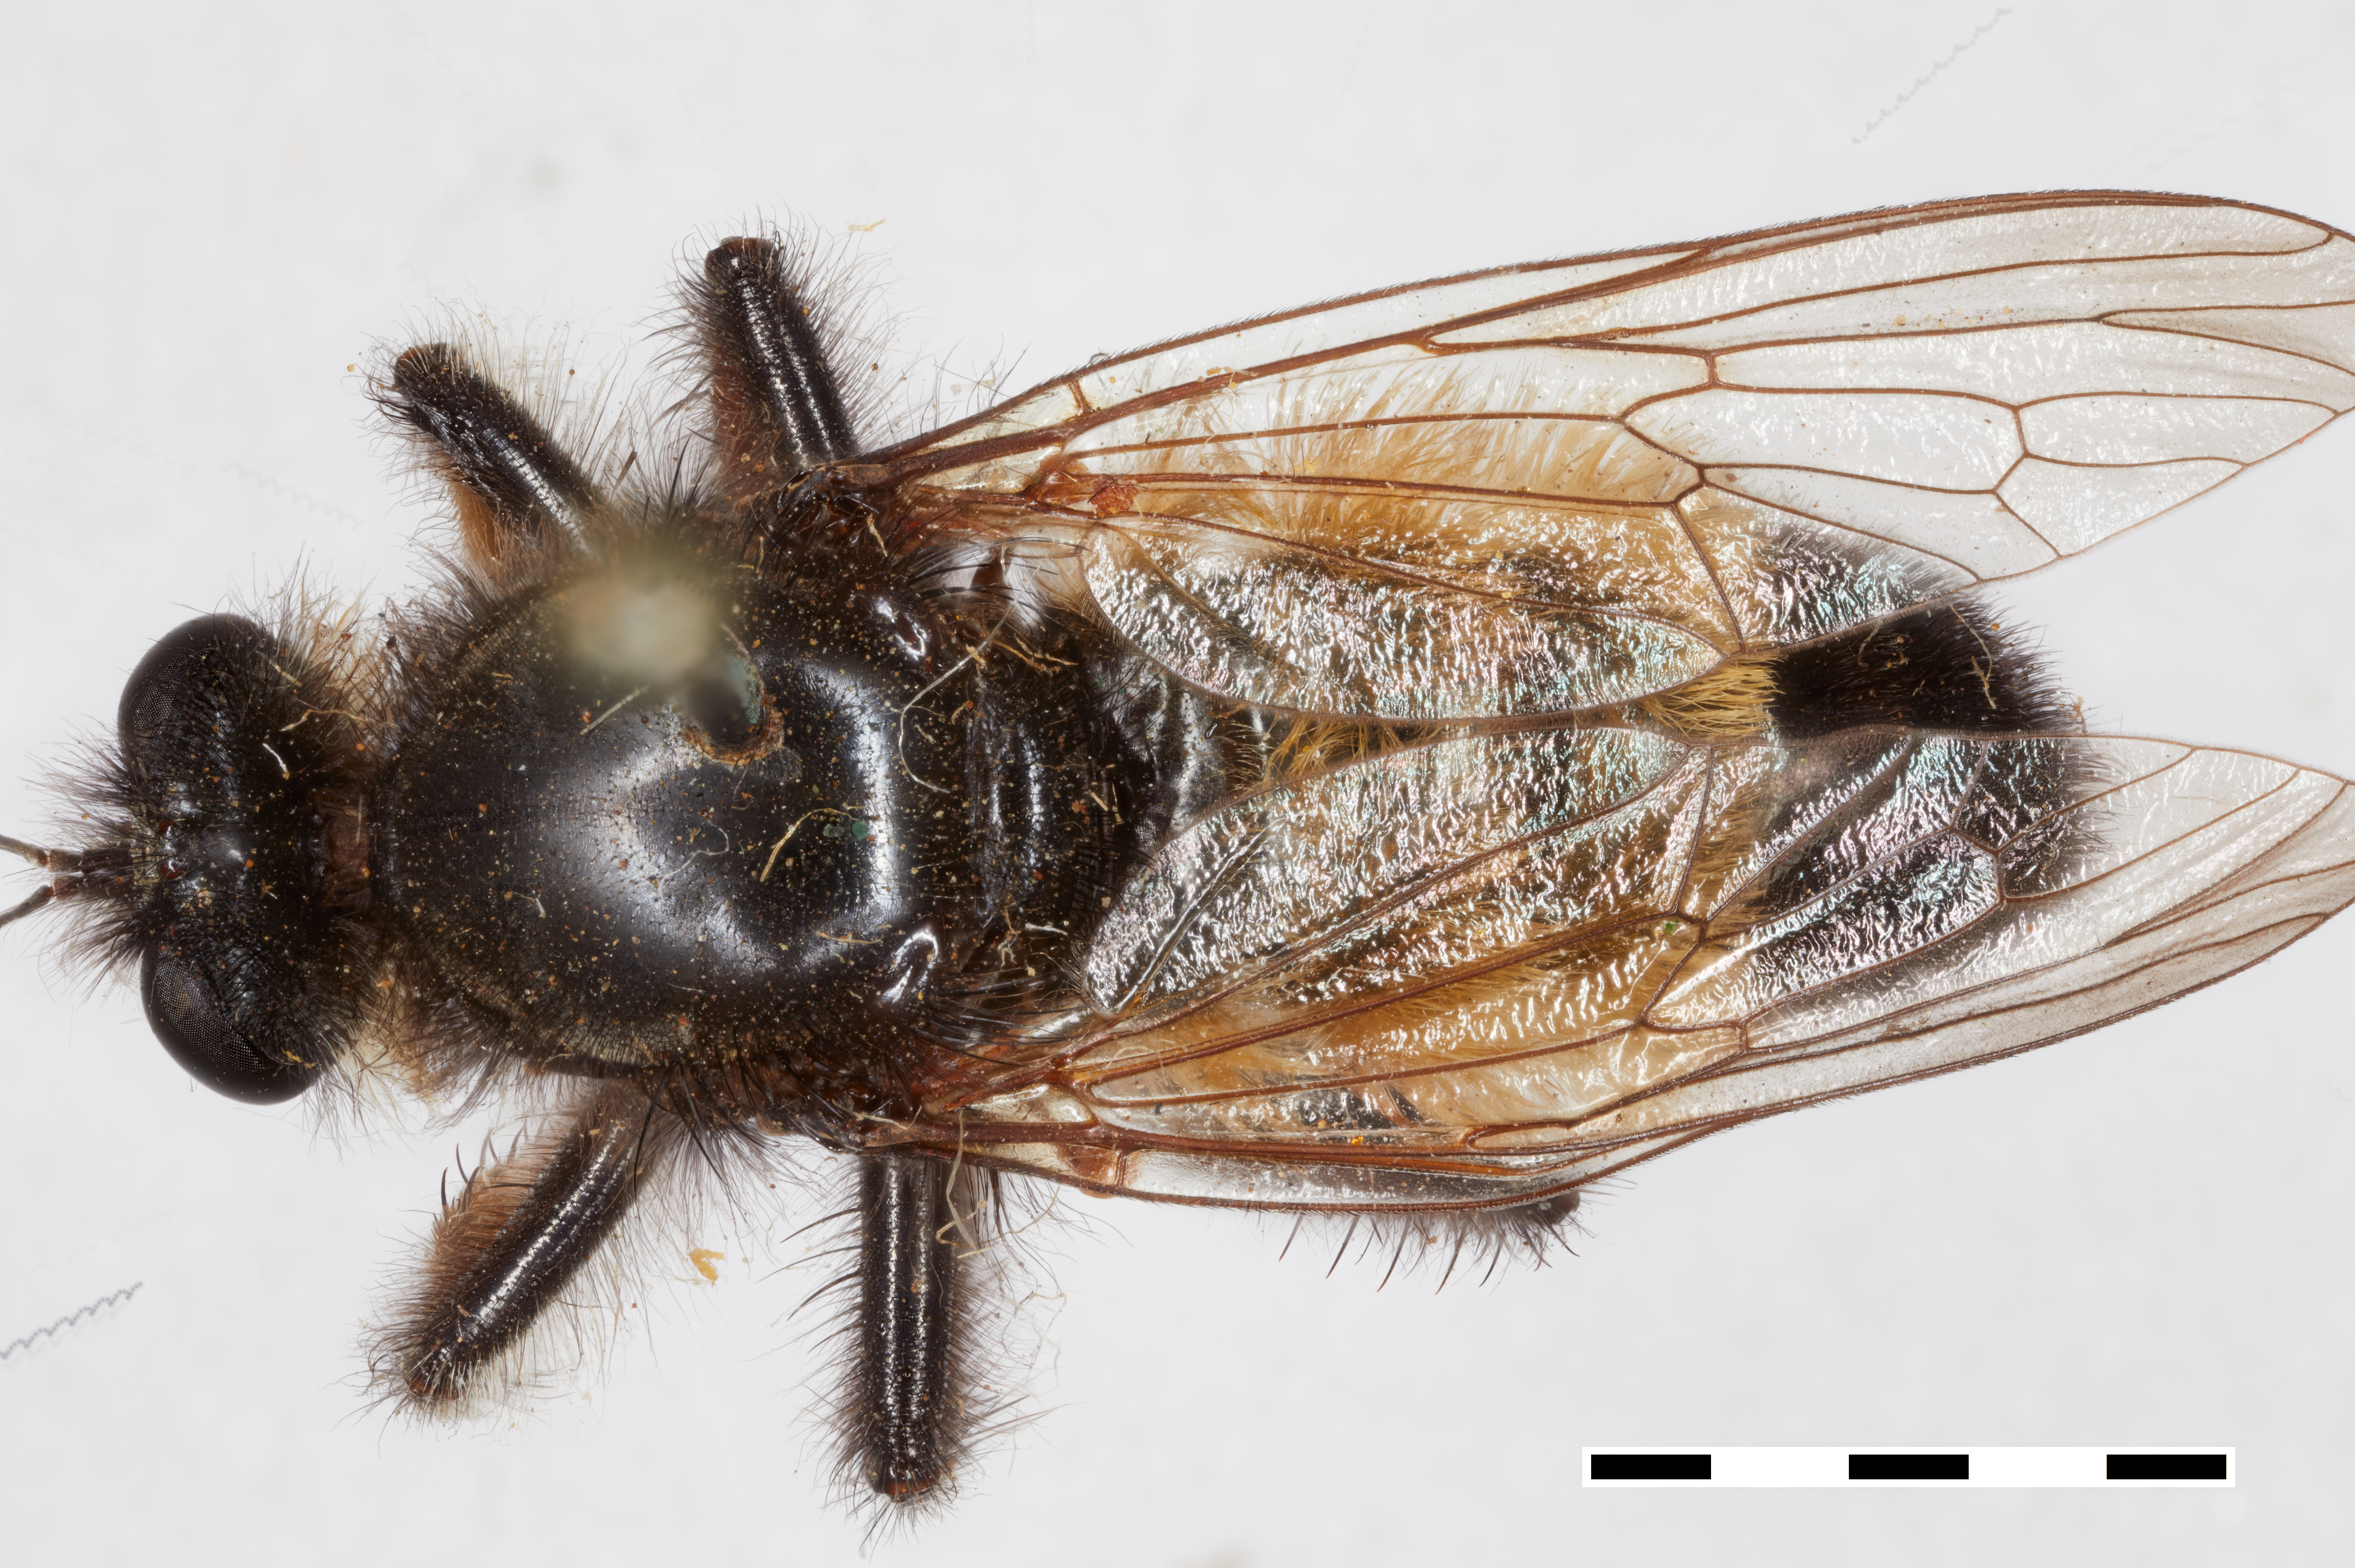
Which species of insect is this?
Cyrtopogon semitarius
